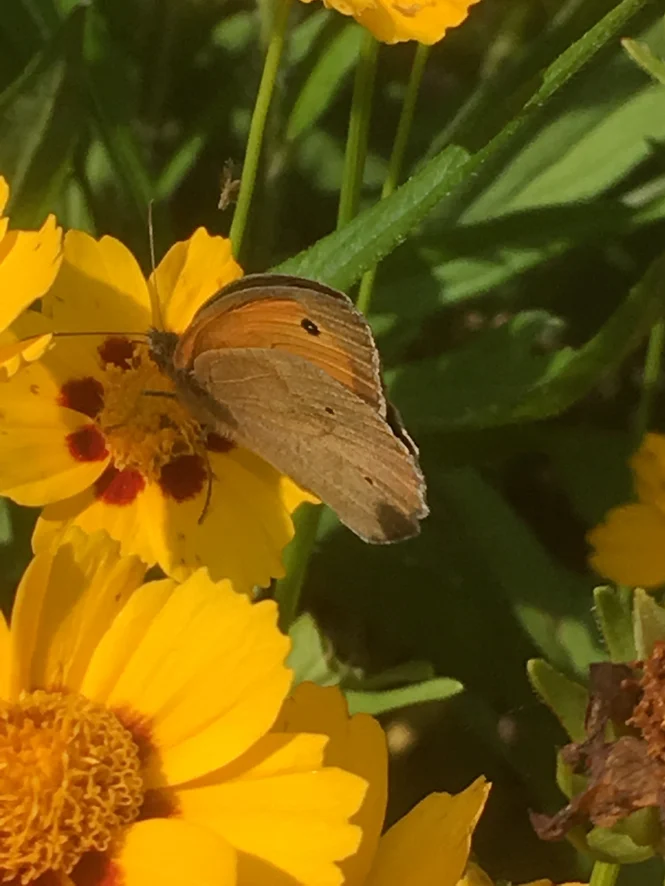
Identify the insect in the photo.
Maniola jurtina
